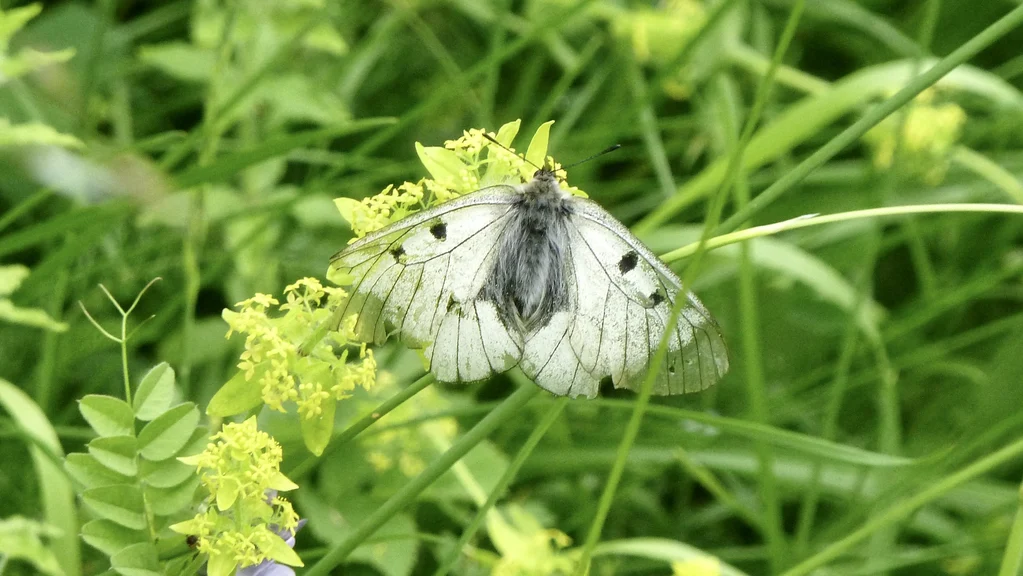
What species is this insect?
Parnassius mnemosyne
